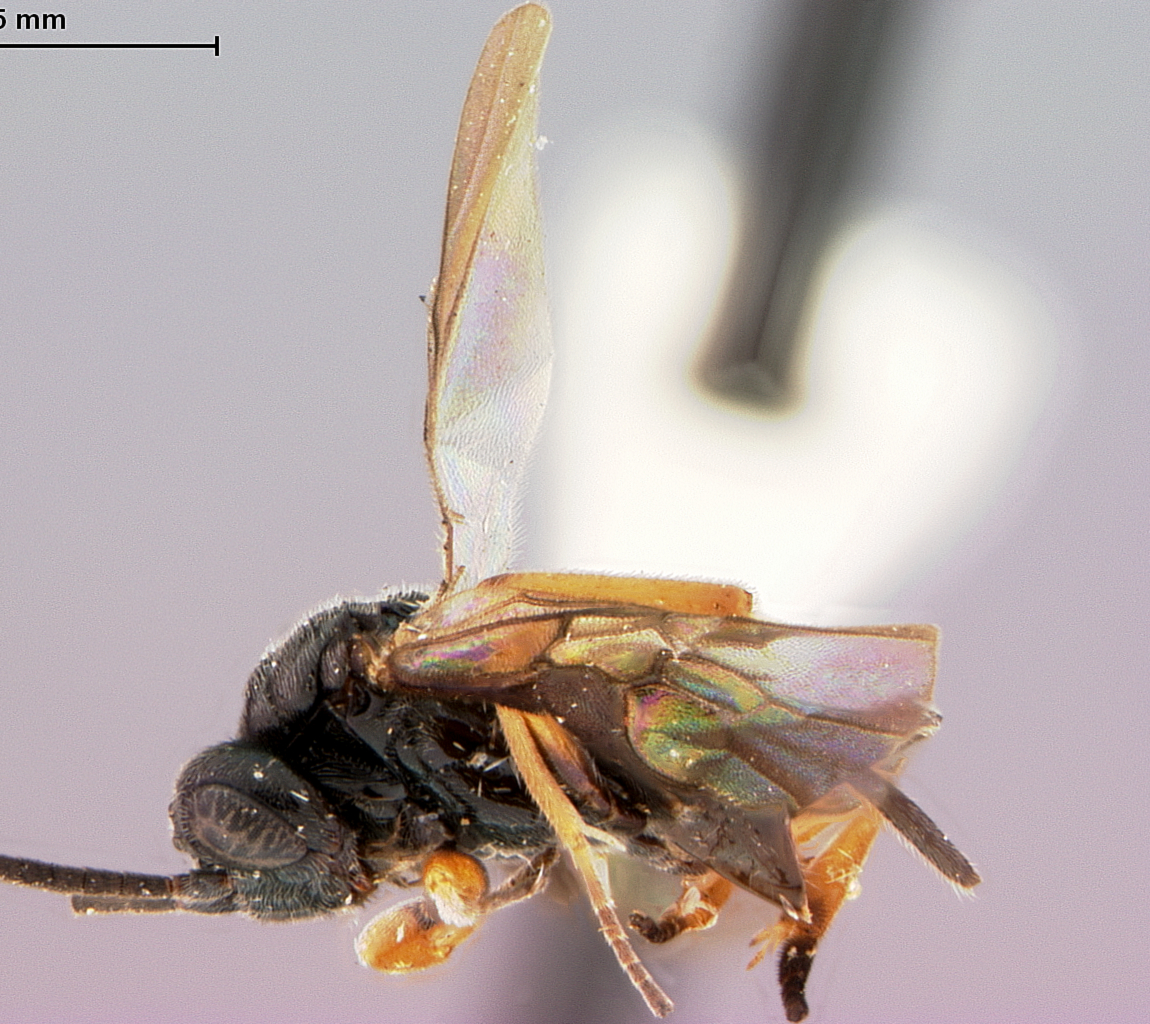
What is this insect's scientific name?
Cardiochiles insculptus
